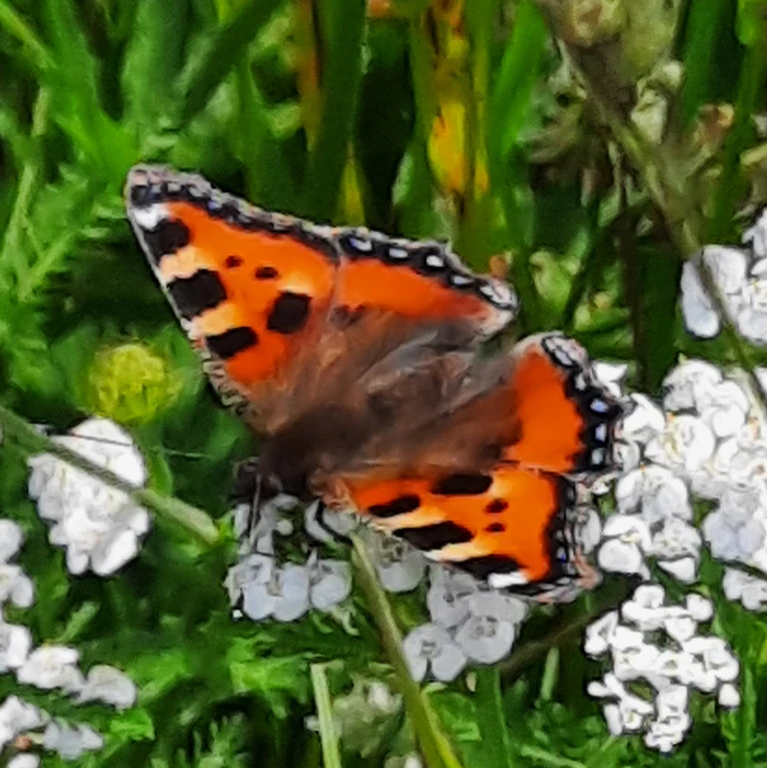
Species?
Aglais urticae
